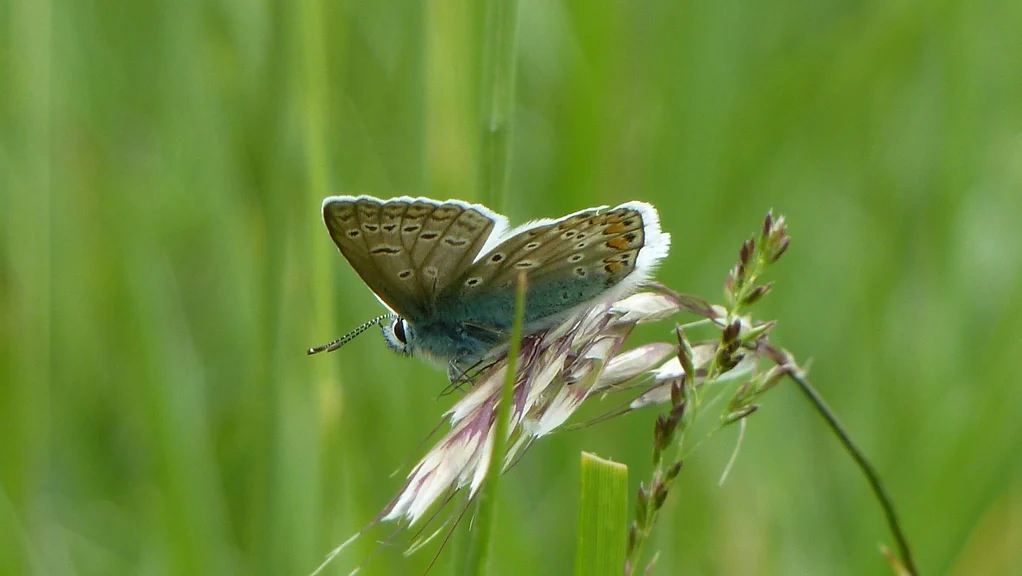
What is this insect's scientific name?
Polyommatus icarus
